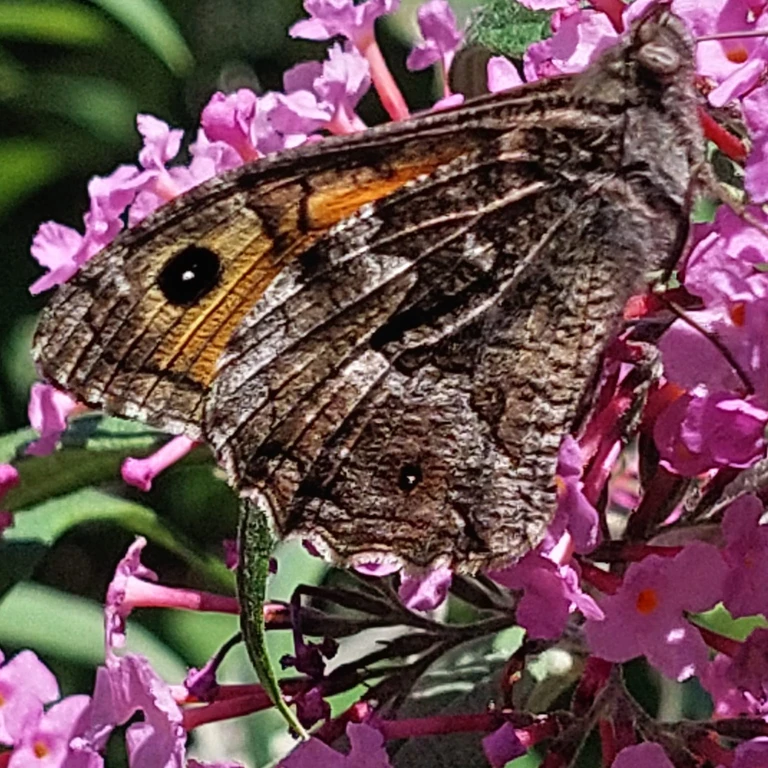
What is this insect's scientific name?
Hipparchia semele
